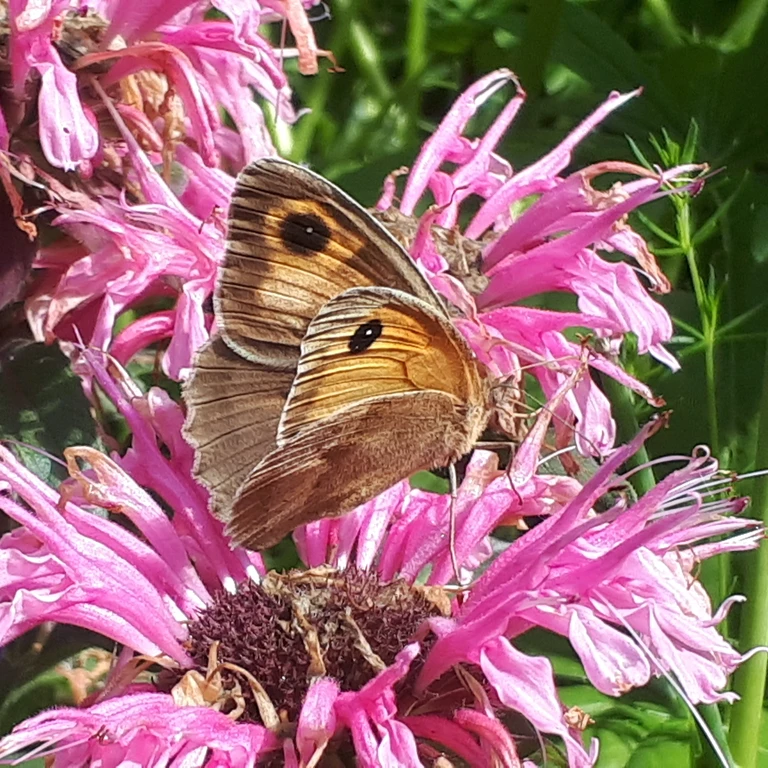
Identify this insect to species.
Maniola jurtina
